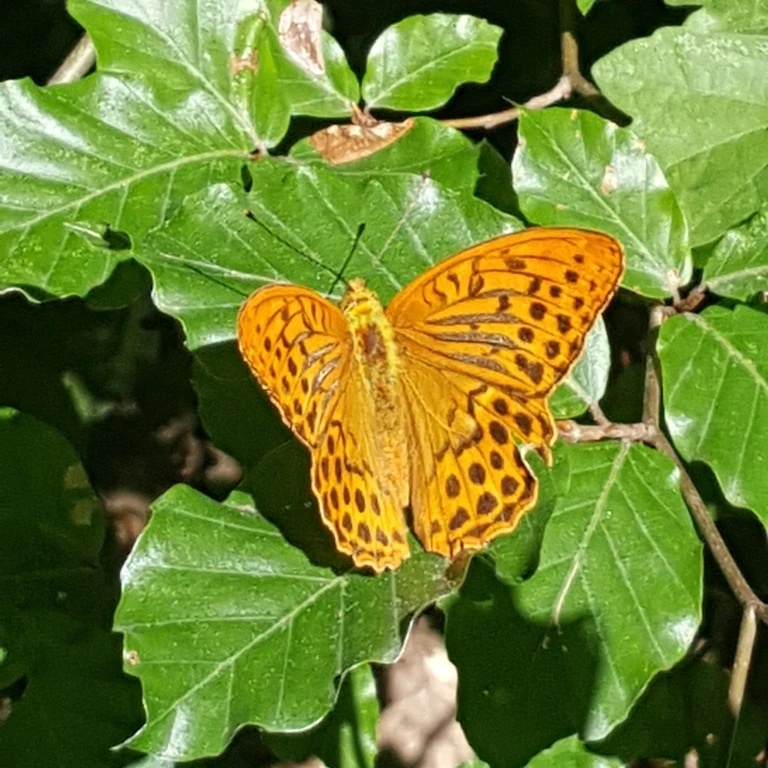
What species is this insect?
Argynnis paphia
